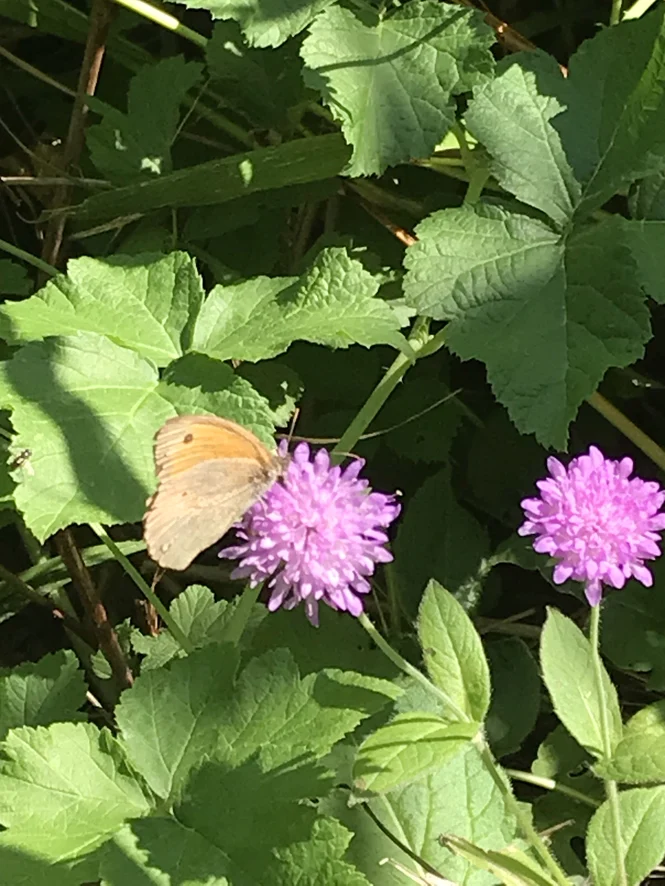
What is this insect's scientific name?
Maniola jurtina
